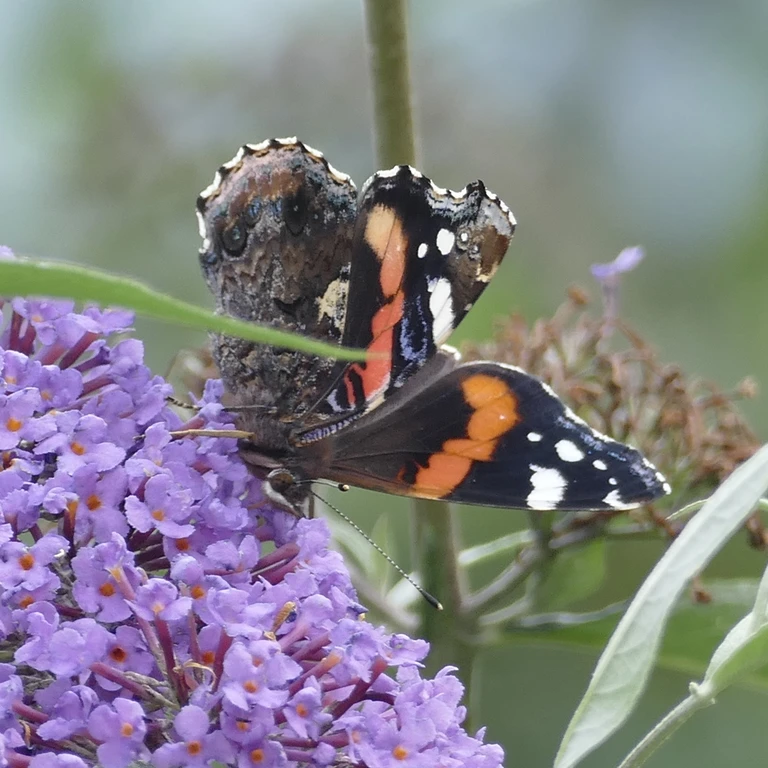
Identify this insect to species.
Vanessa atalanta
